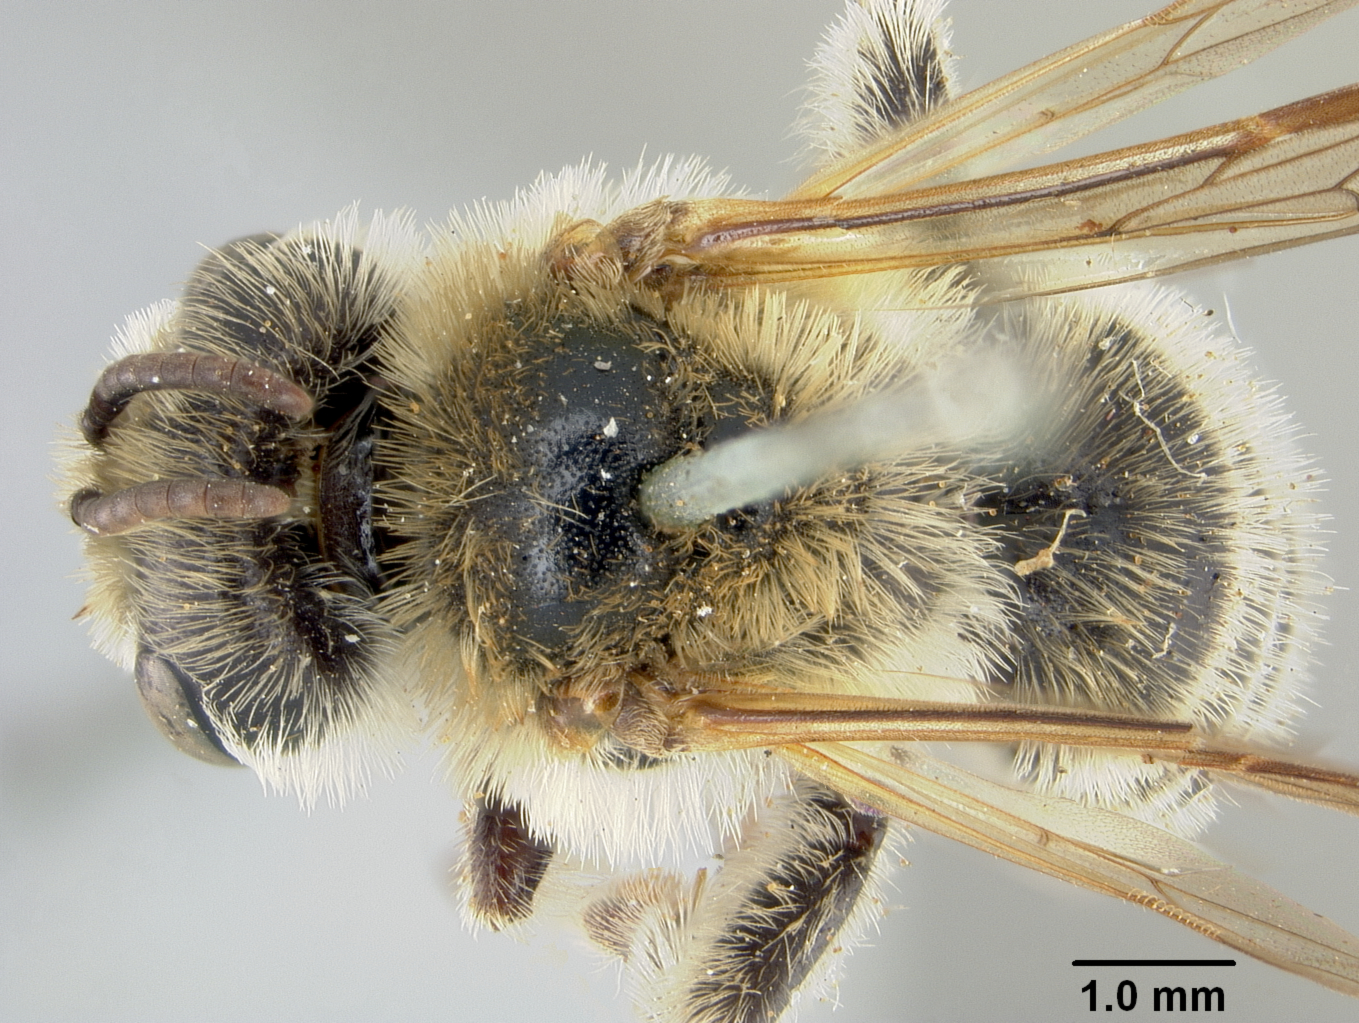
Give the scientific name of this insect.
Lonchopria rufipennis
